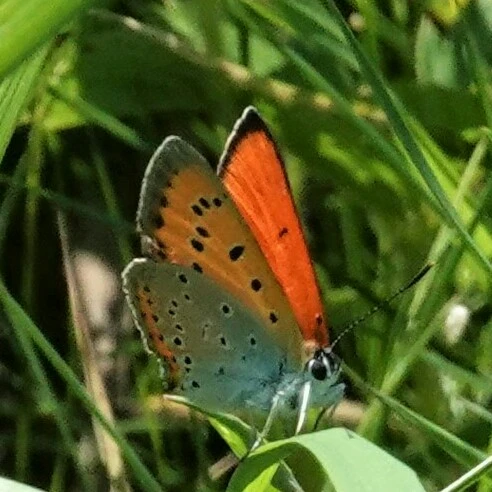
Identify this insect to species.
Lycaena dispar
